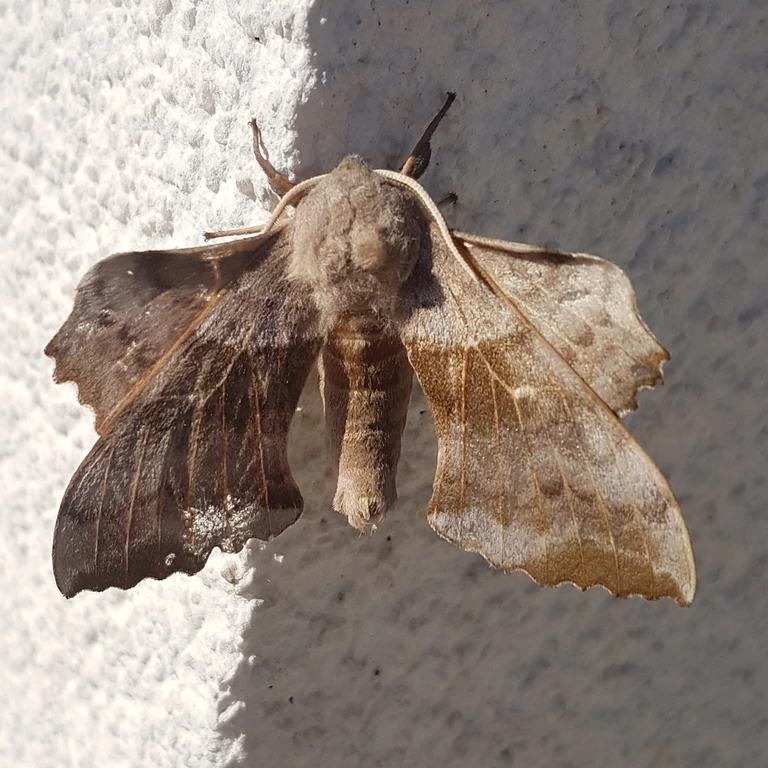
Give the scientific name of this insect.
Laothoe populi
